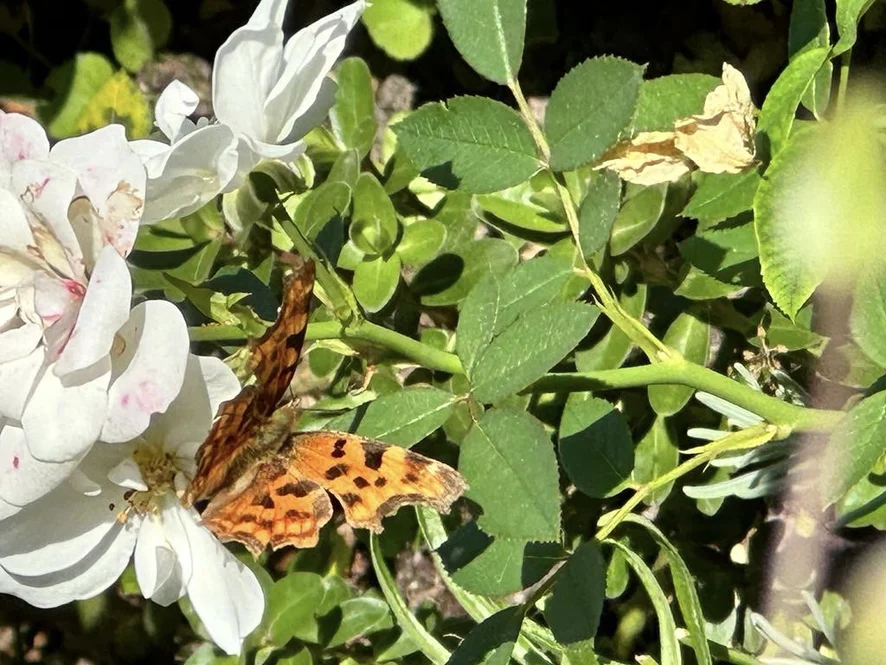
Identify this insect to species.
Polygonia c-album
